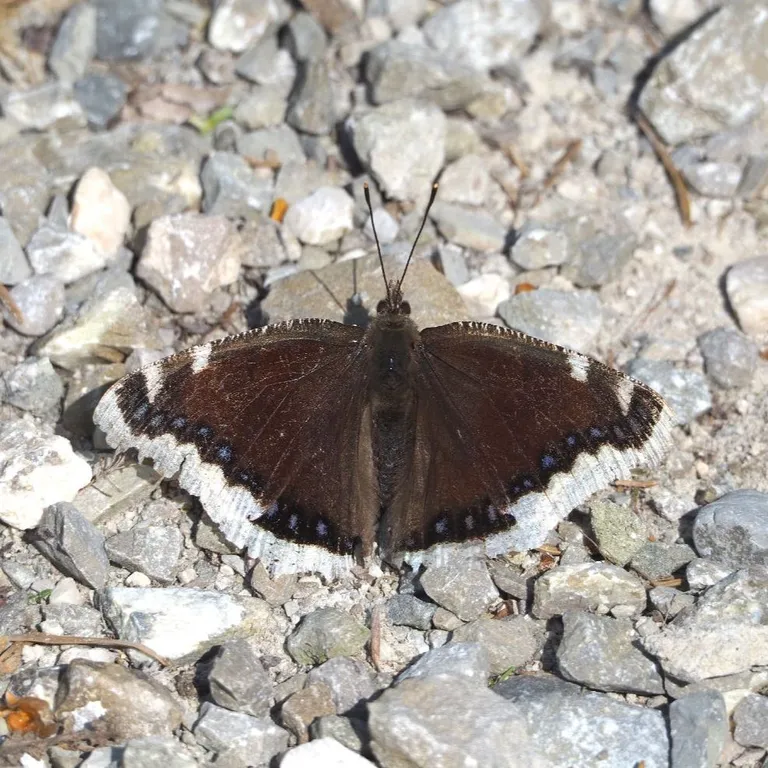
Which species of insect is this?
Nymphalis antiopa
